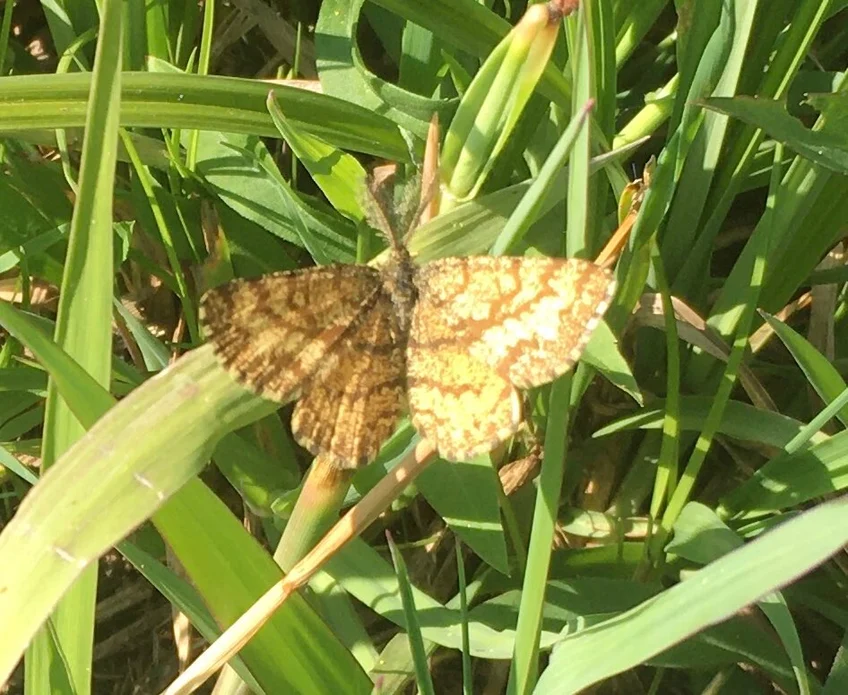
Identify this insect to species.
Ematurga atomaria
